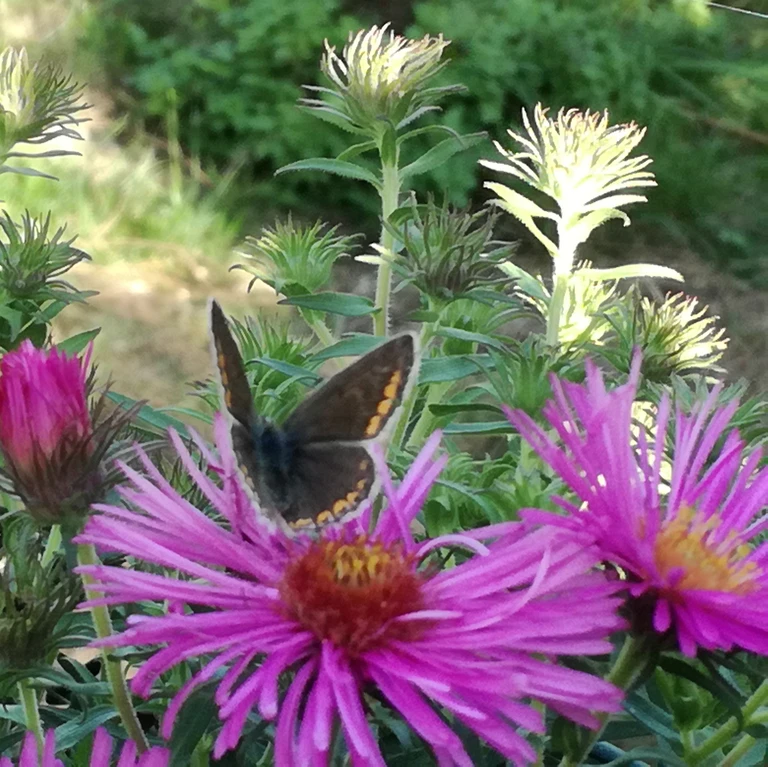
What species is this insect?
Polyommatus icarus
